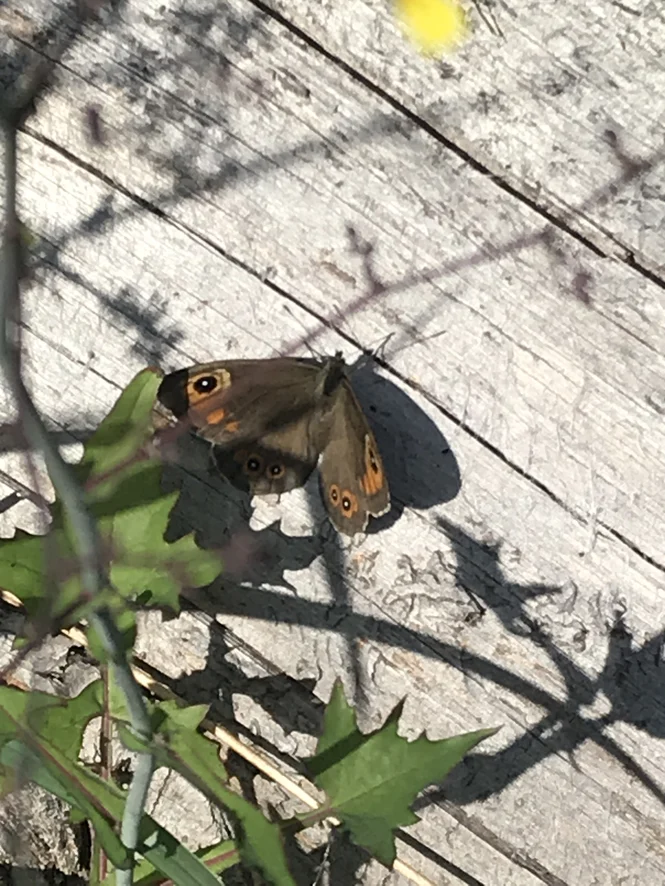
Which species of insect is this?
Lasiommata maera (also Pararge maera)
